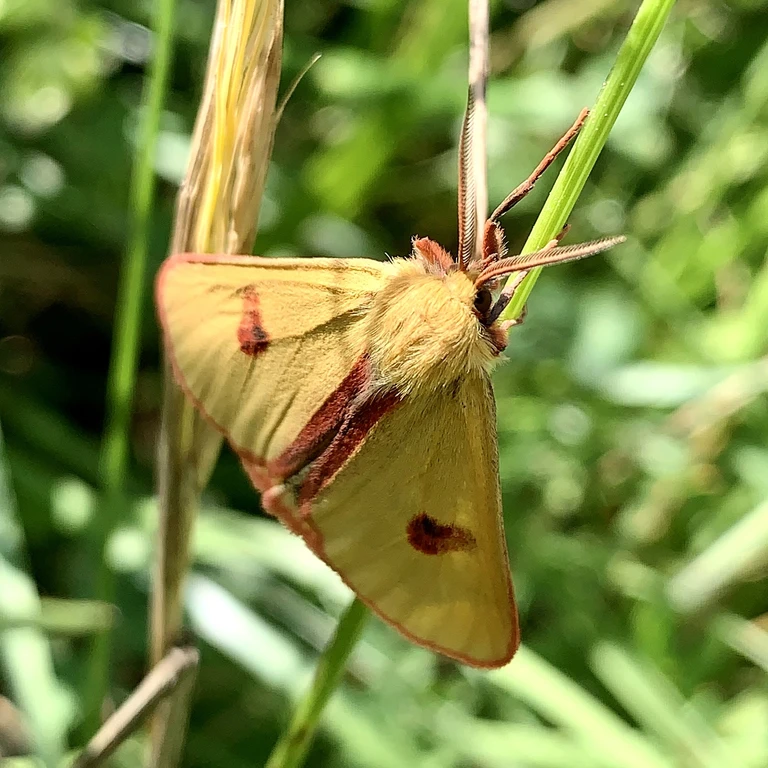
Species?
Diacrisia sannio
